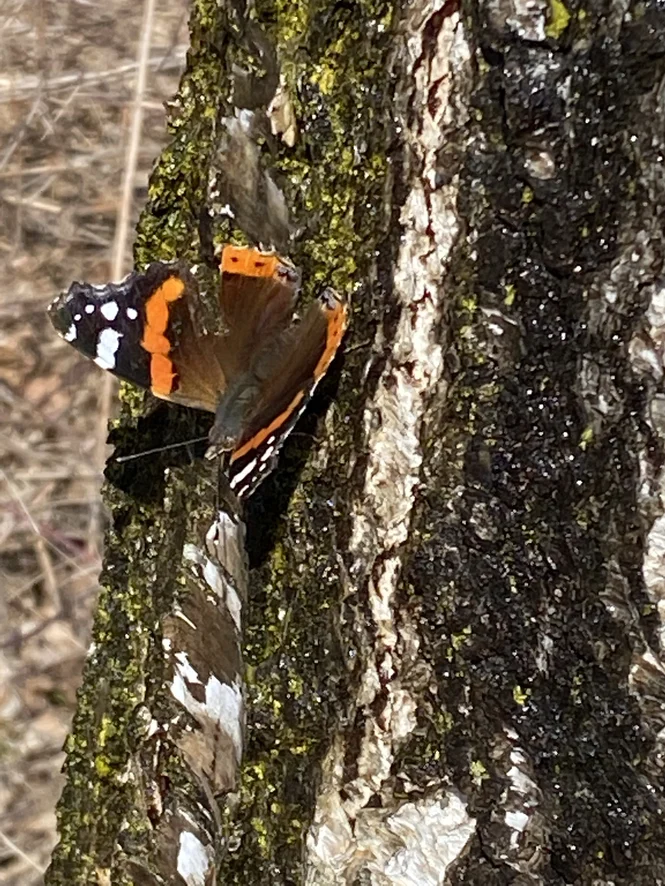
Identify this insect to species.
Vanessa atalanta
